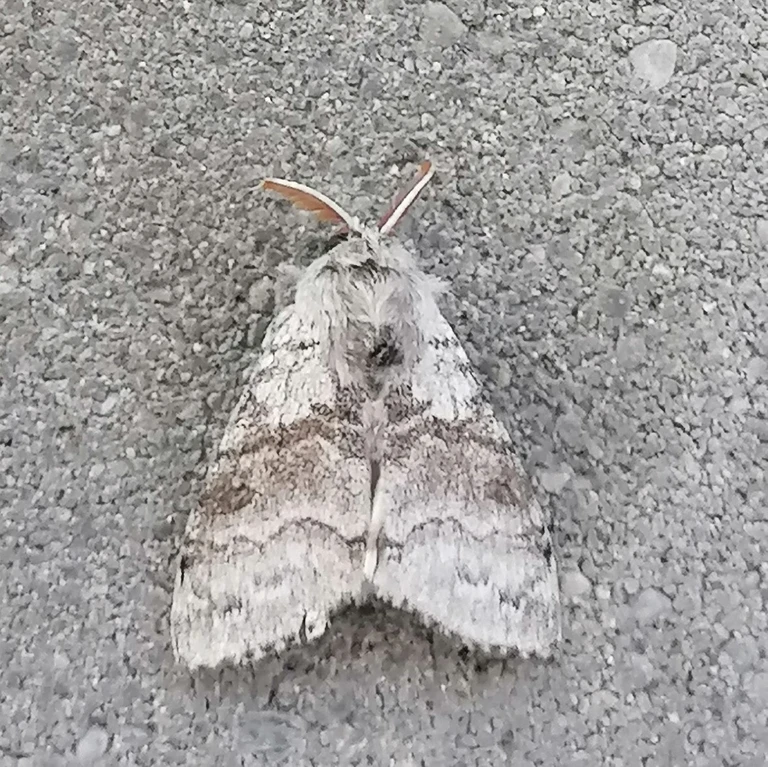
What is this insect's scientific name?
Calliteara pudibunda
